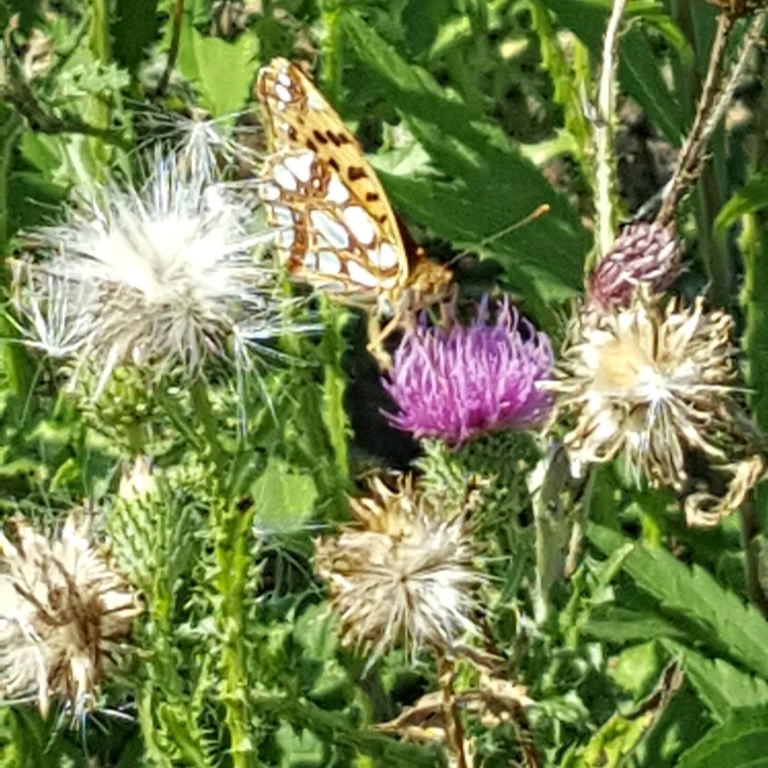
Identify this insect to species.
Issoria lathonia
